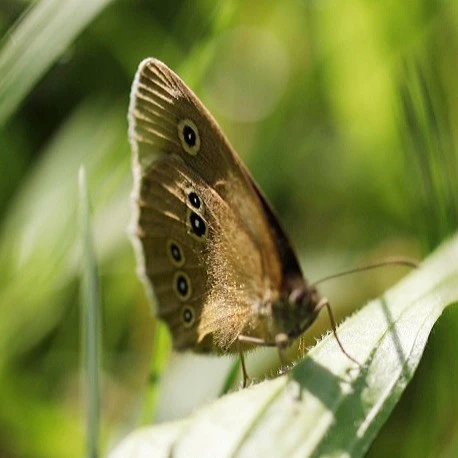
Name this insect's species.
Aphantopus hyperantus
